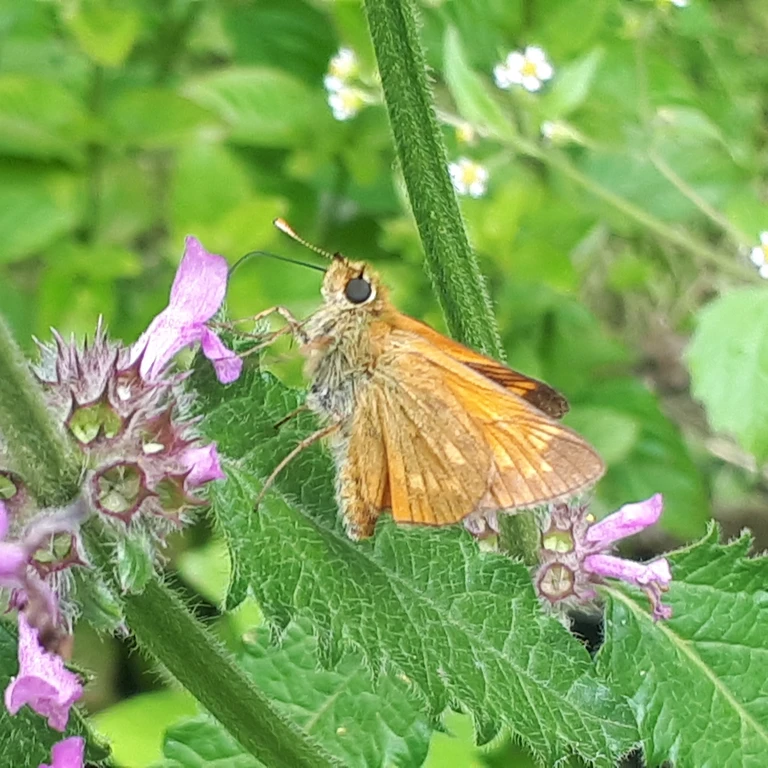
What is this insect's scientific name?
Ochlodes sylvanus (also Ochlodes venata)
